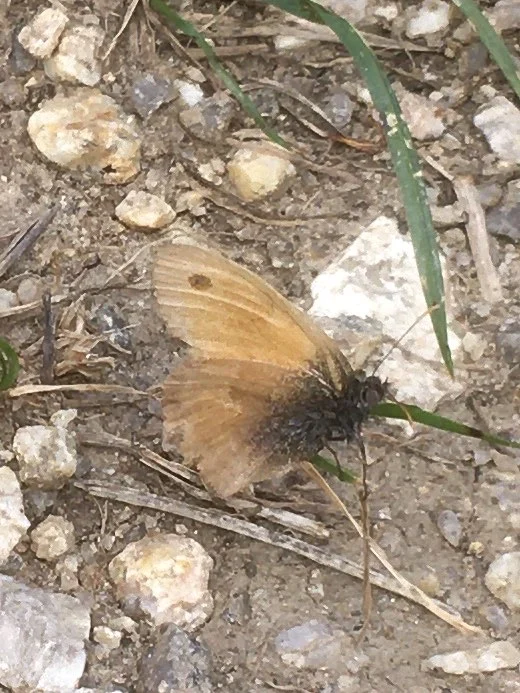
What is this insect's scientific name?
Coenonympha pamphilus
